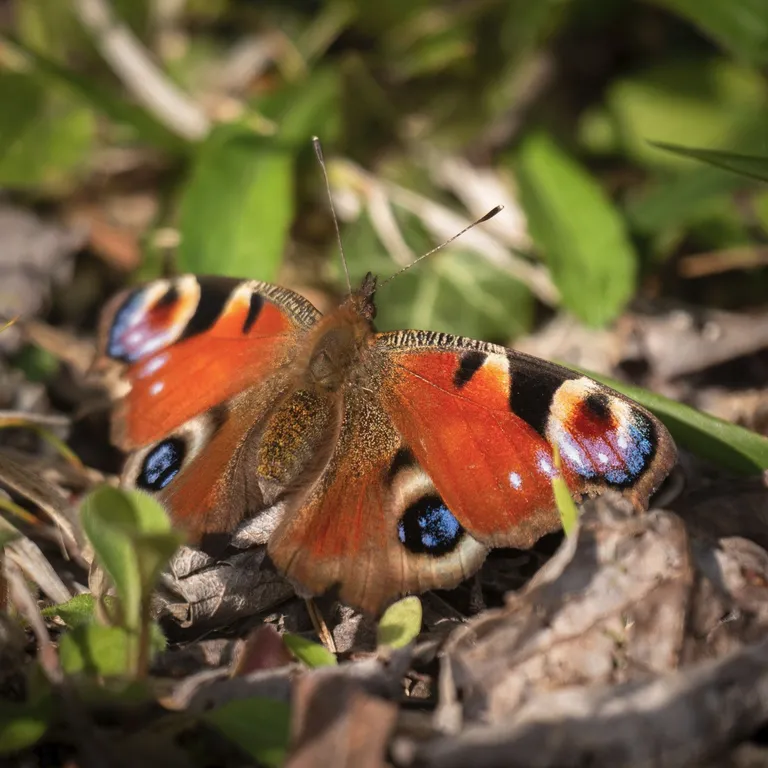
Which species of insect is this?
Aglais io
